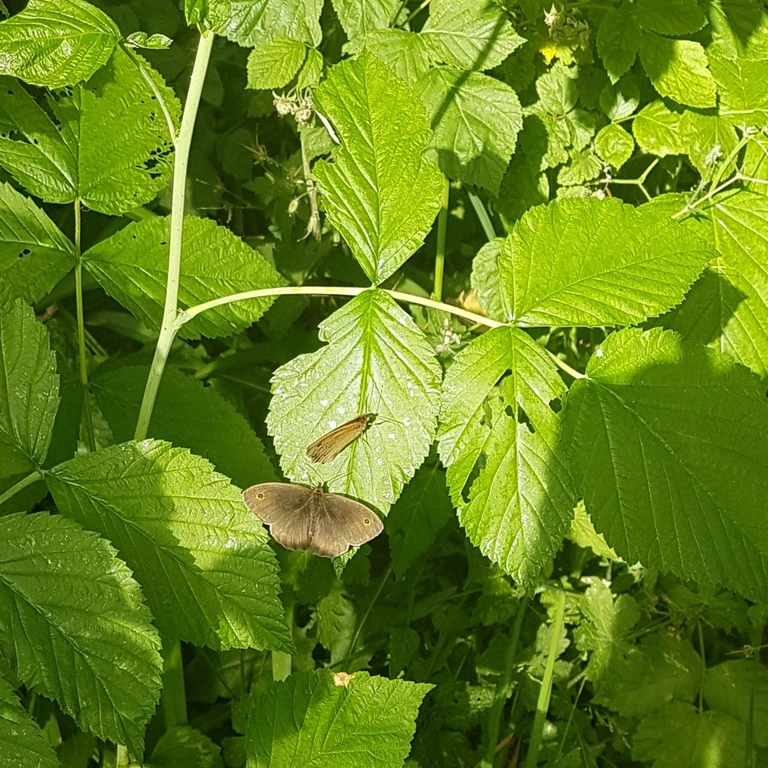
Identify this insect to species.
Maniola jurtina
